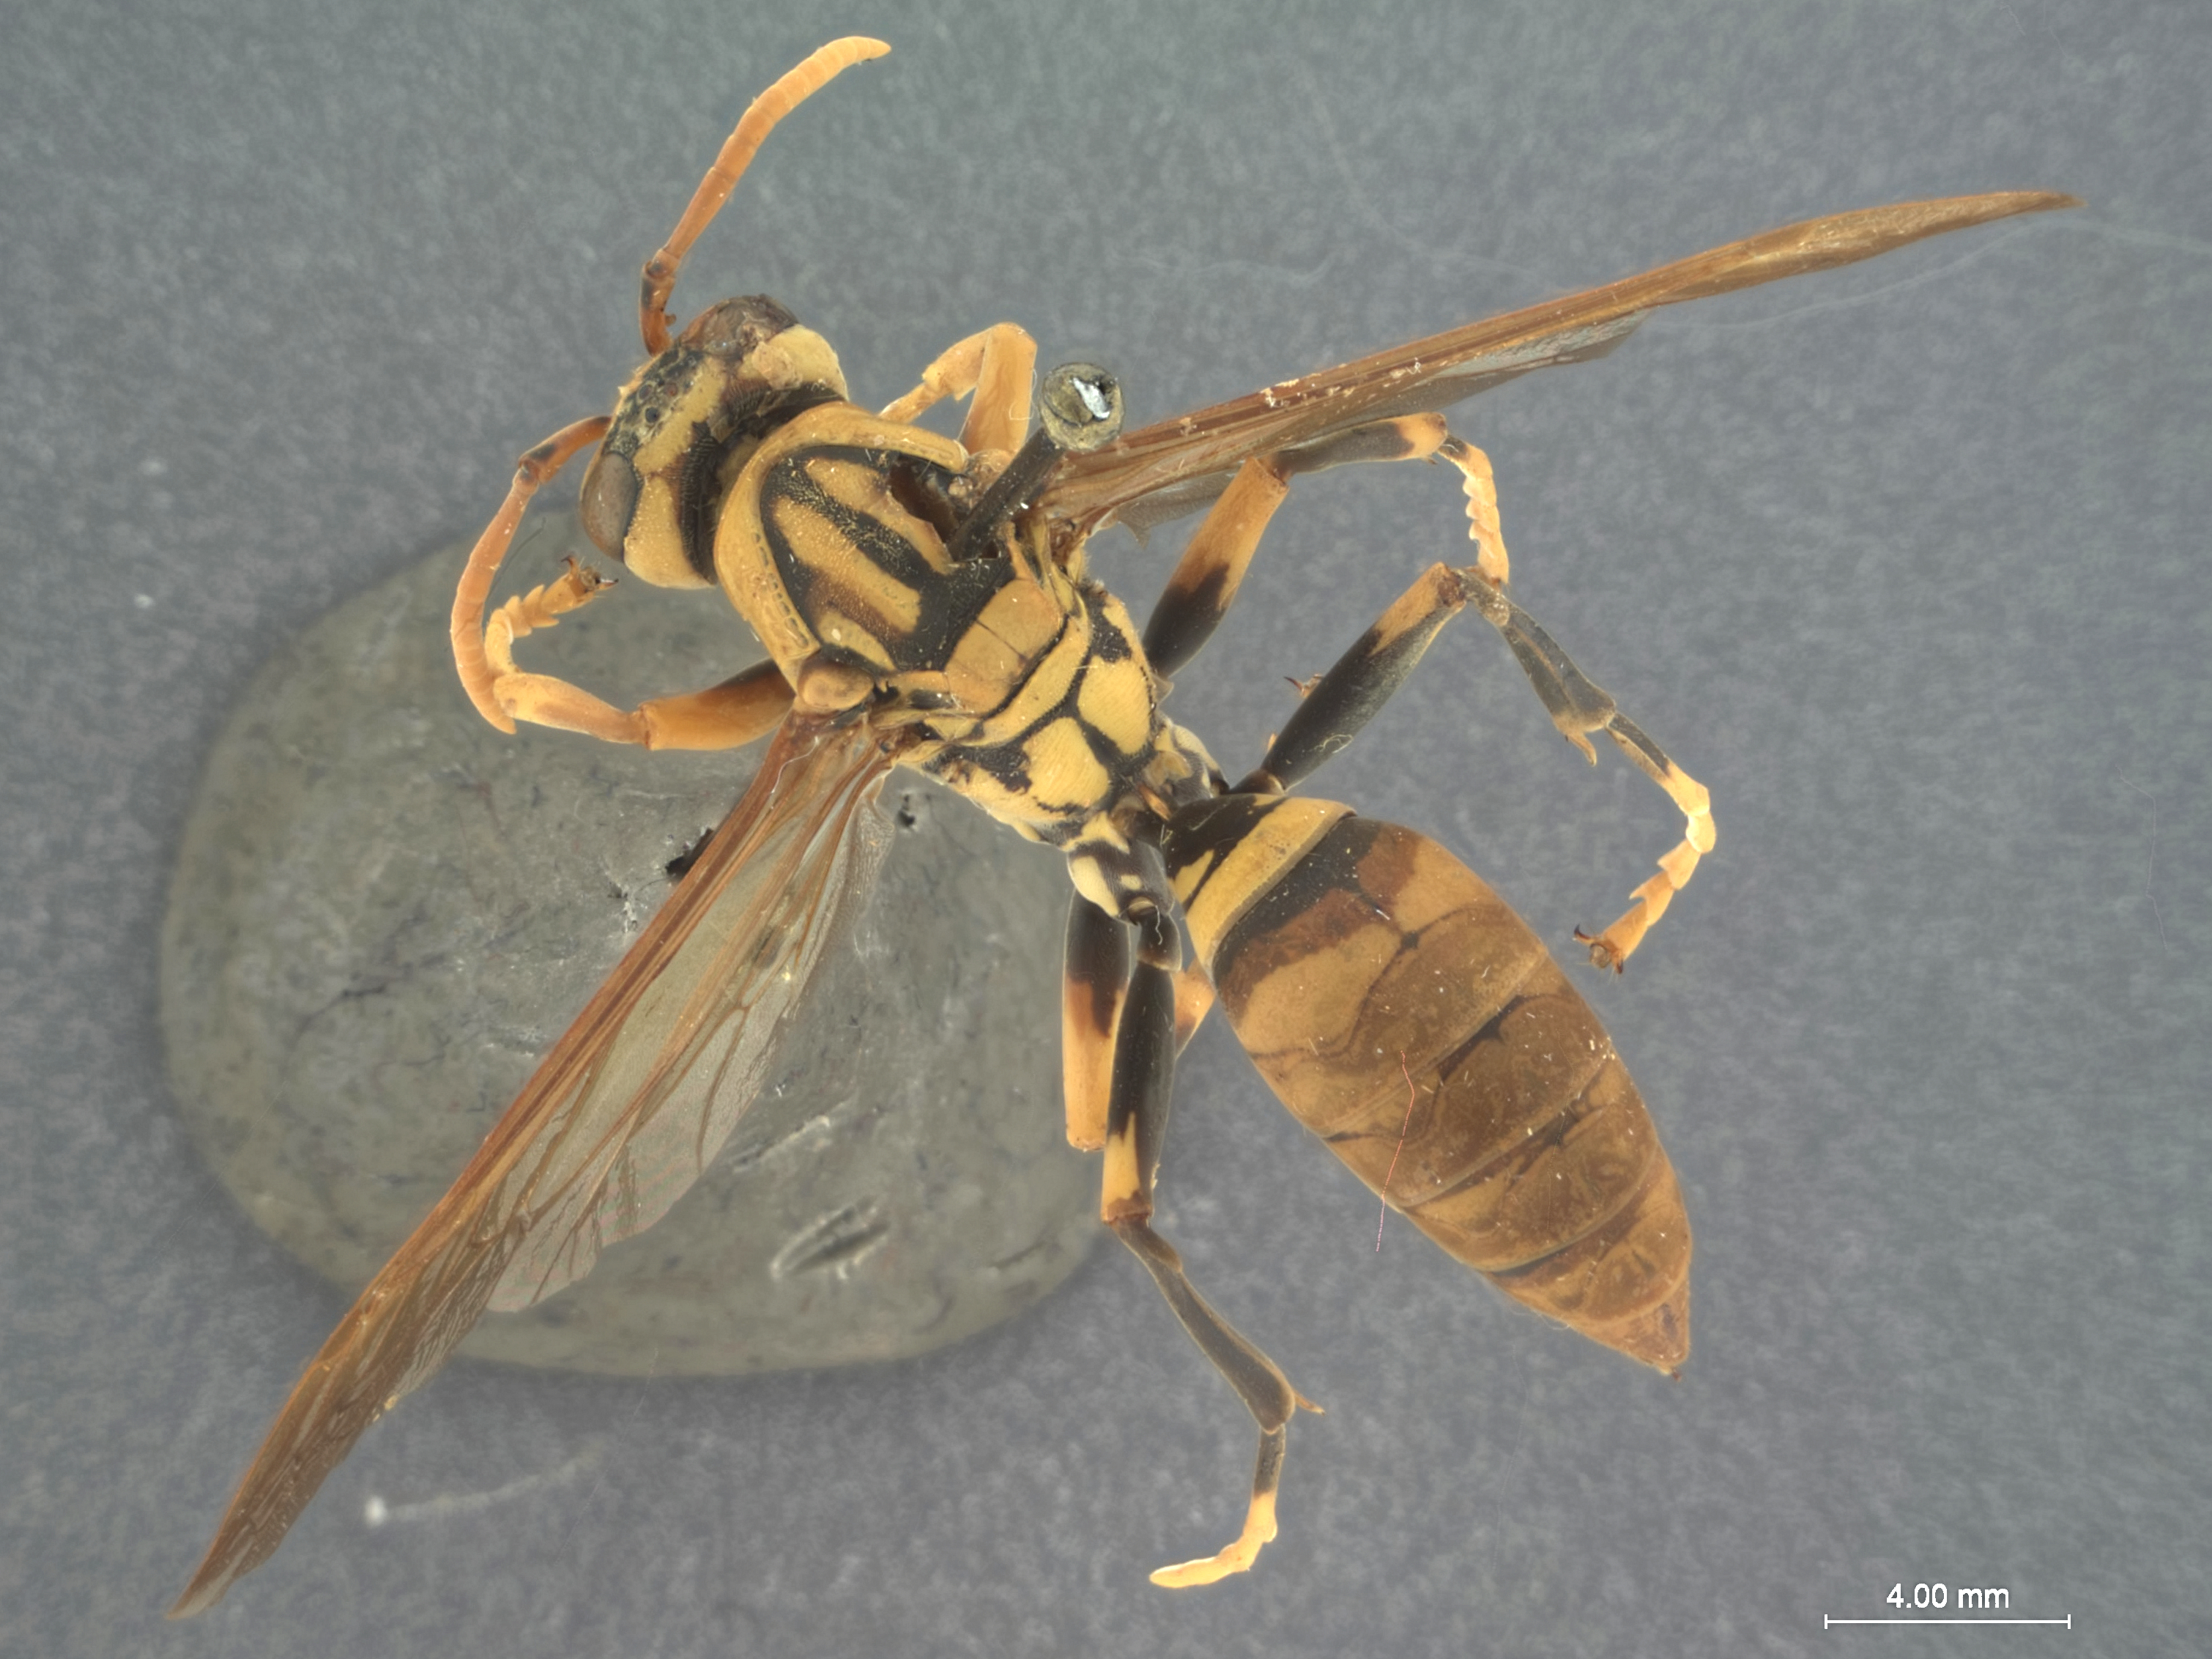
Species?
Polistes rothneyi
